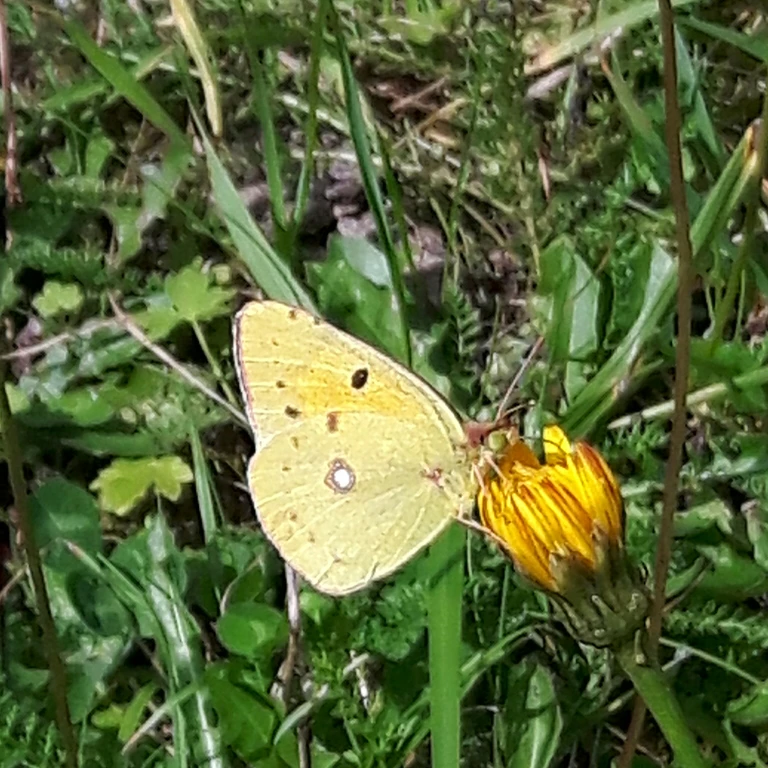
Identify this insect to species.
Colias croceus
